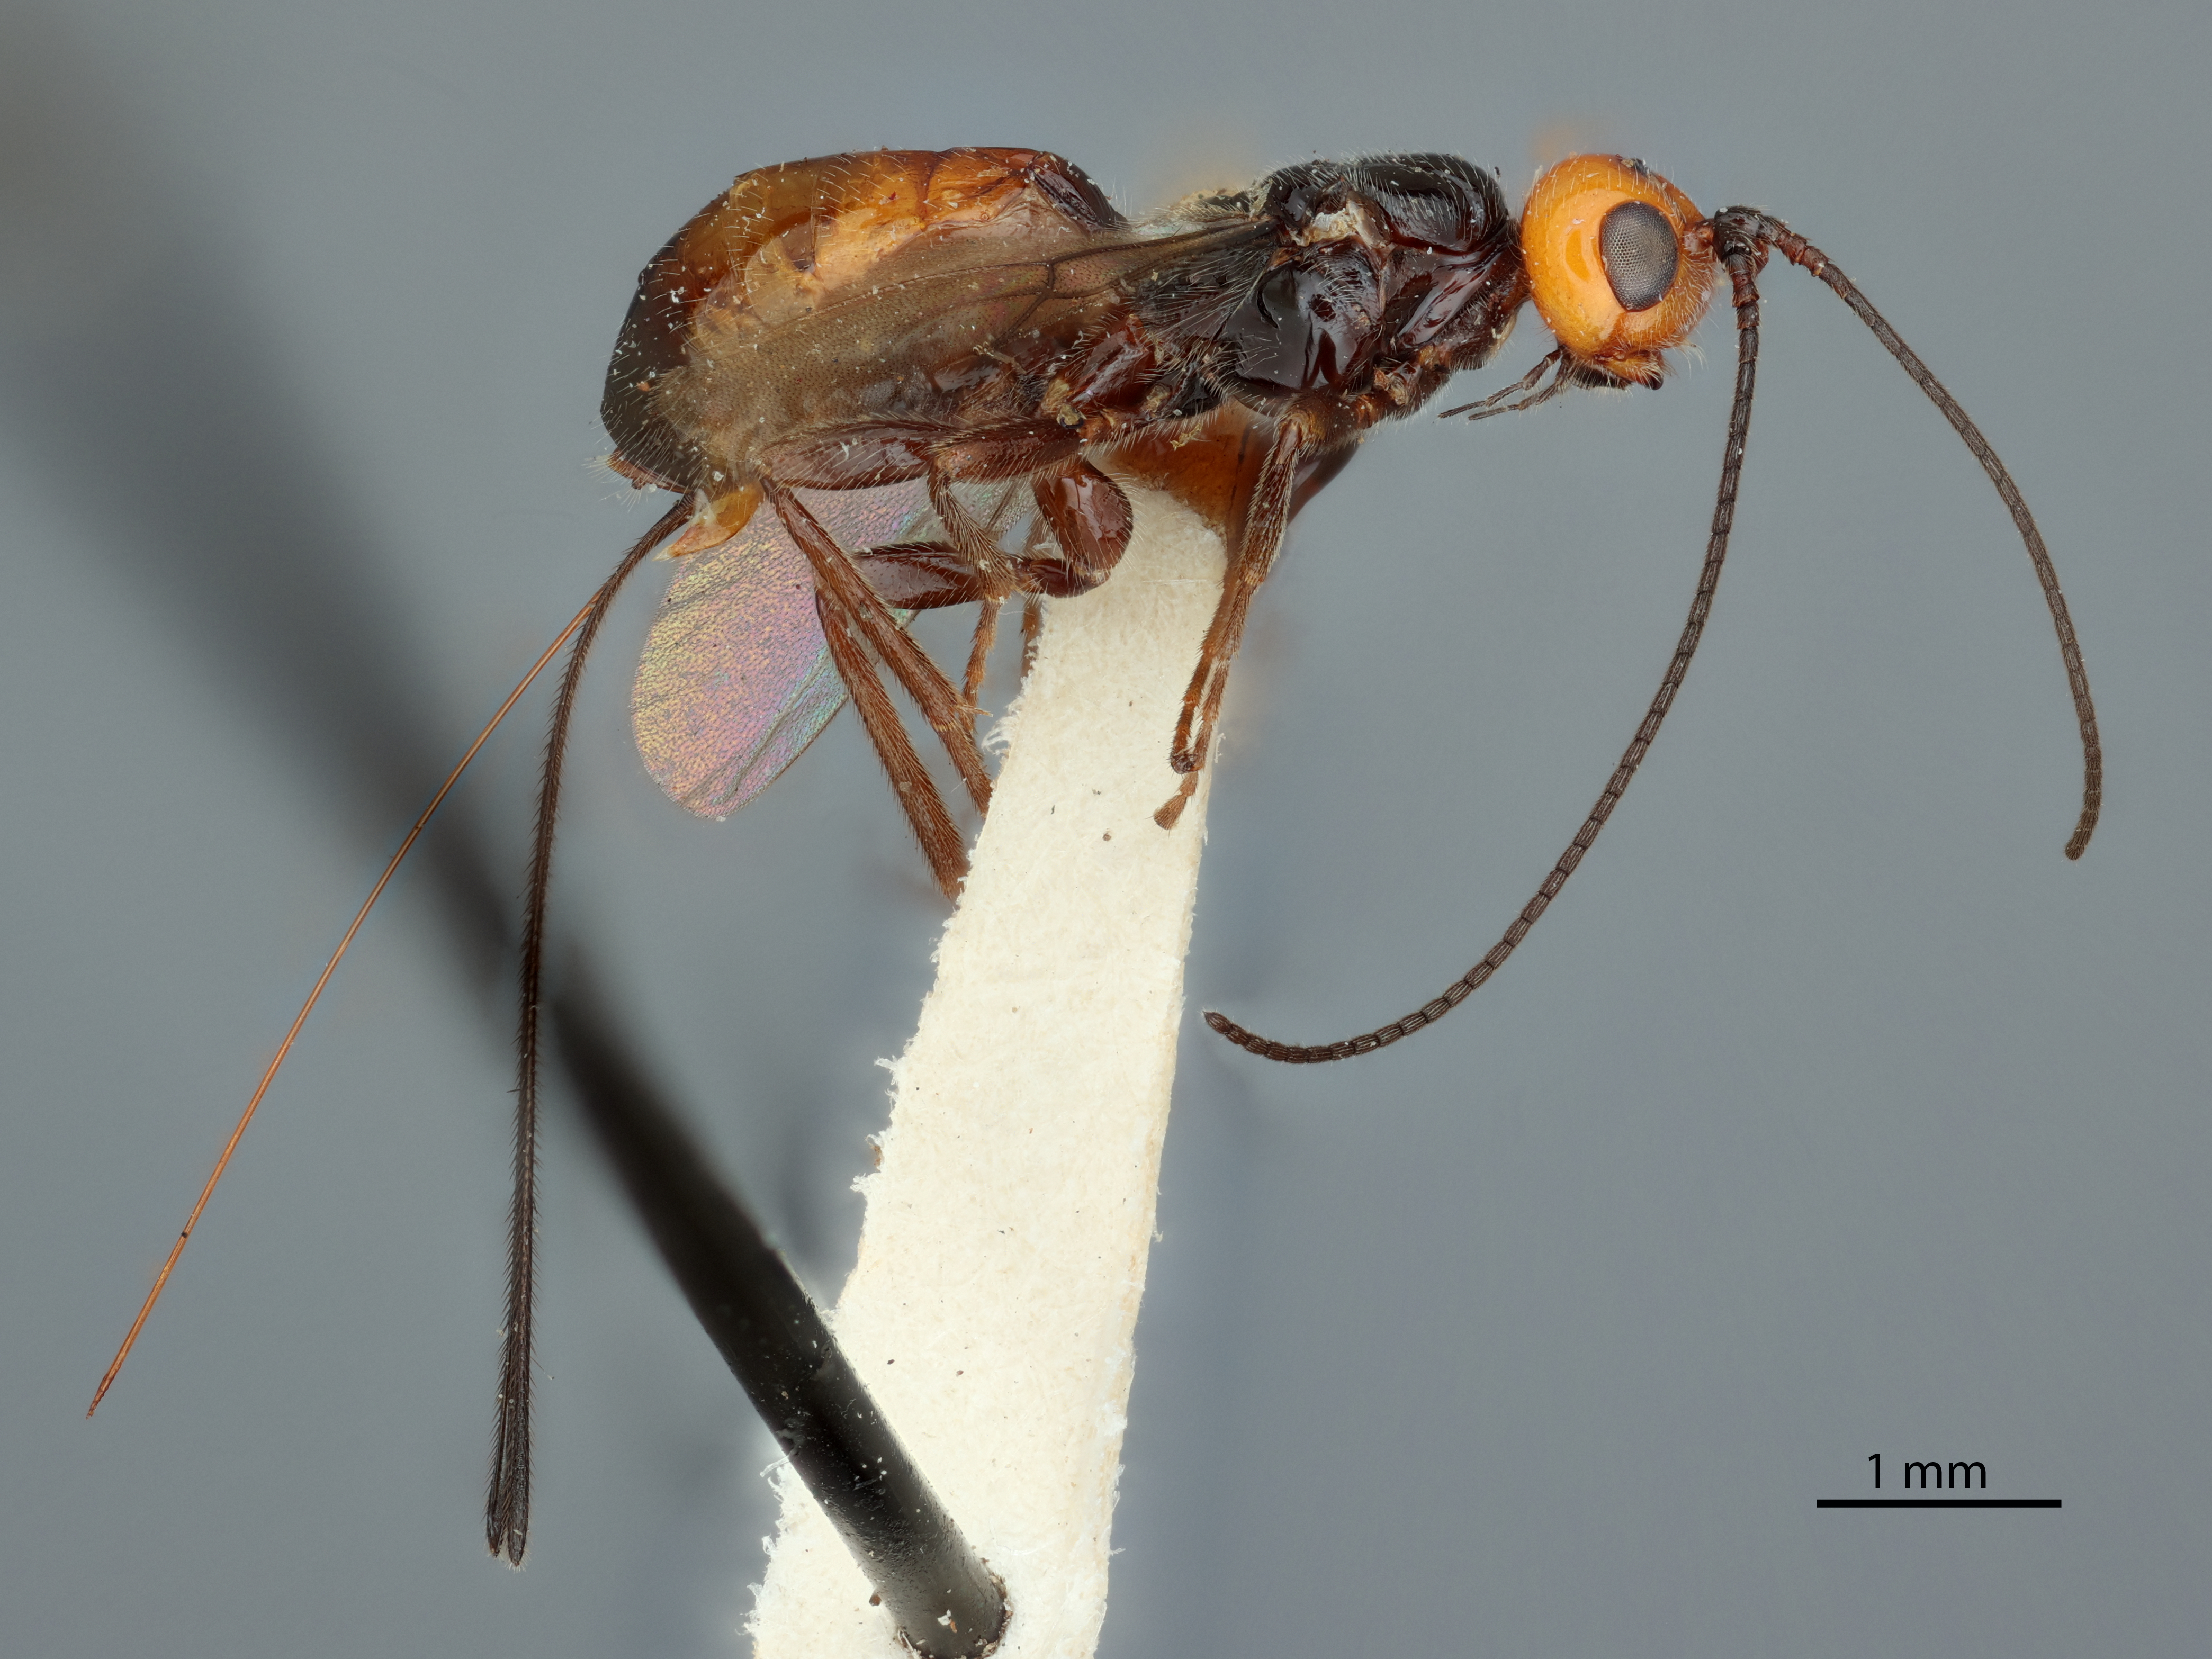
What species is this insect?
Coeloides scolyti
